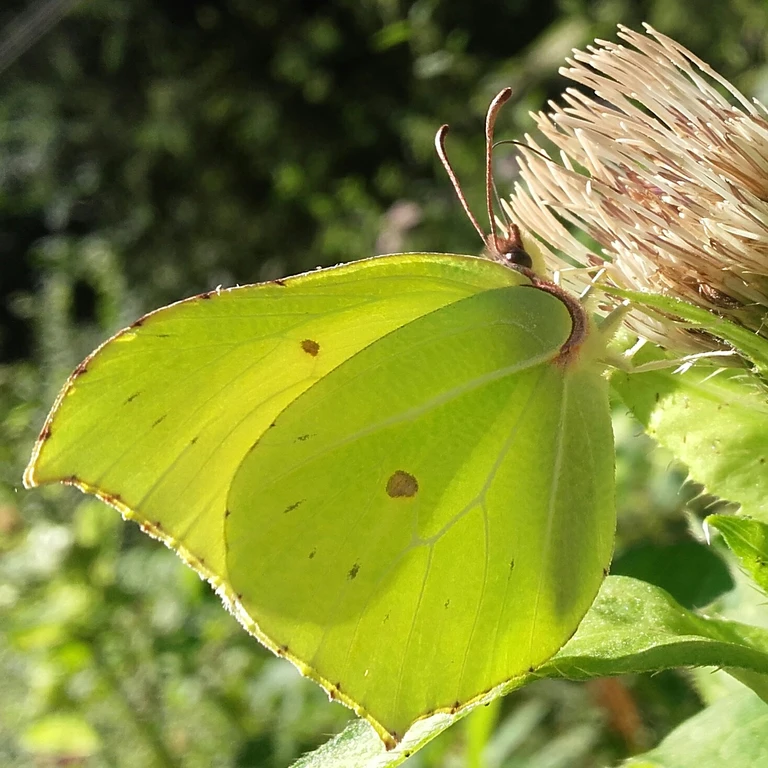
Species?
Gonepteryx rhamni
